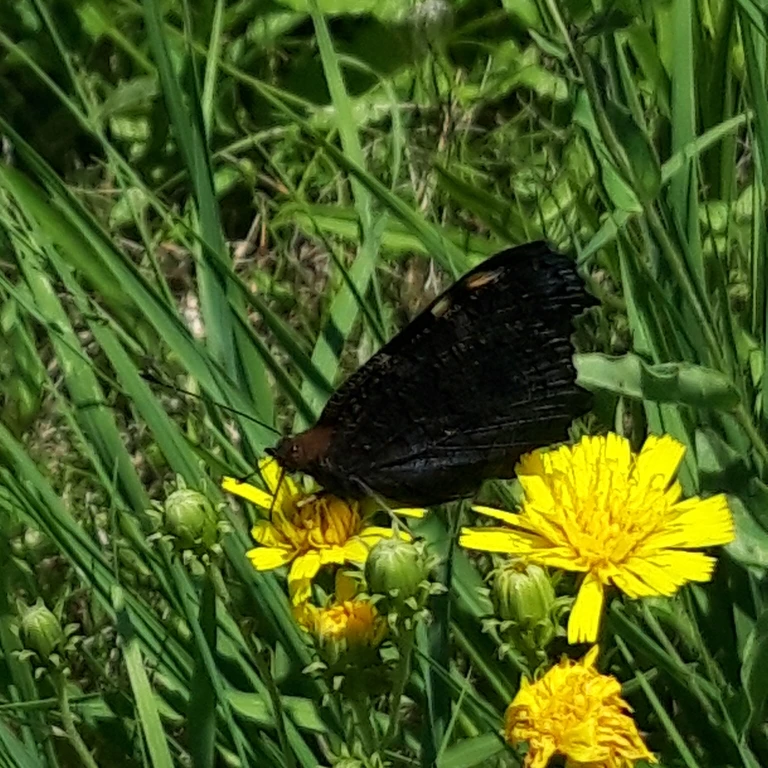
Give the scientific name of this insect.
Aglais io
